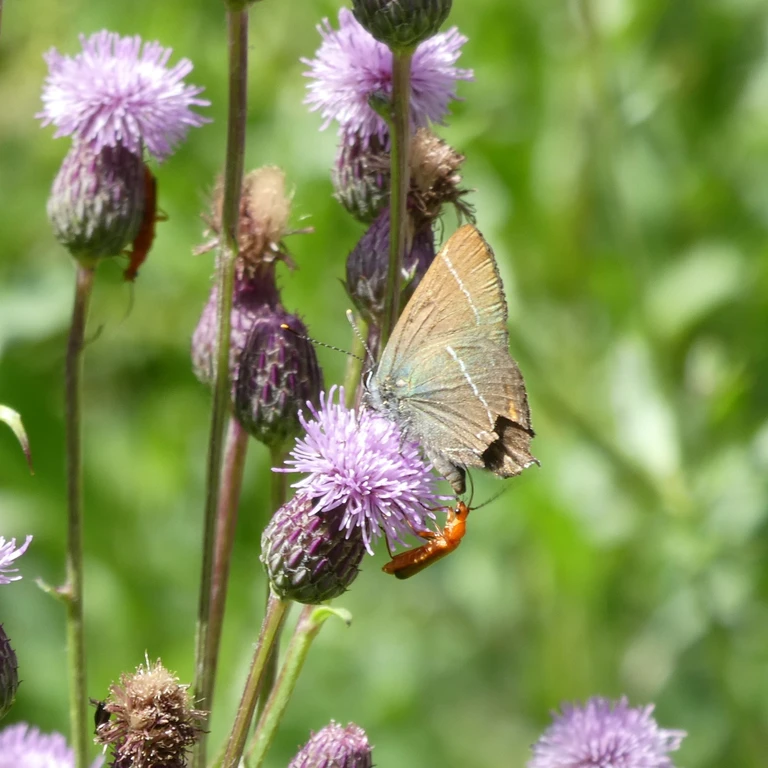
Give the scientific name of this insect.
Satyrium w-album
